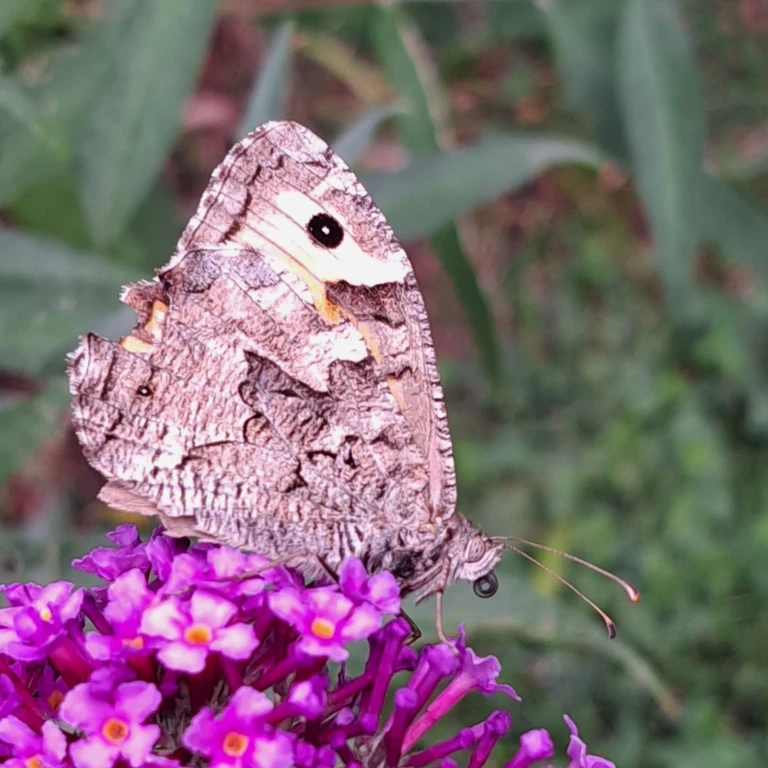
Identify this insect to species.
Hipparchia semele
